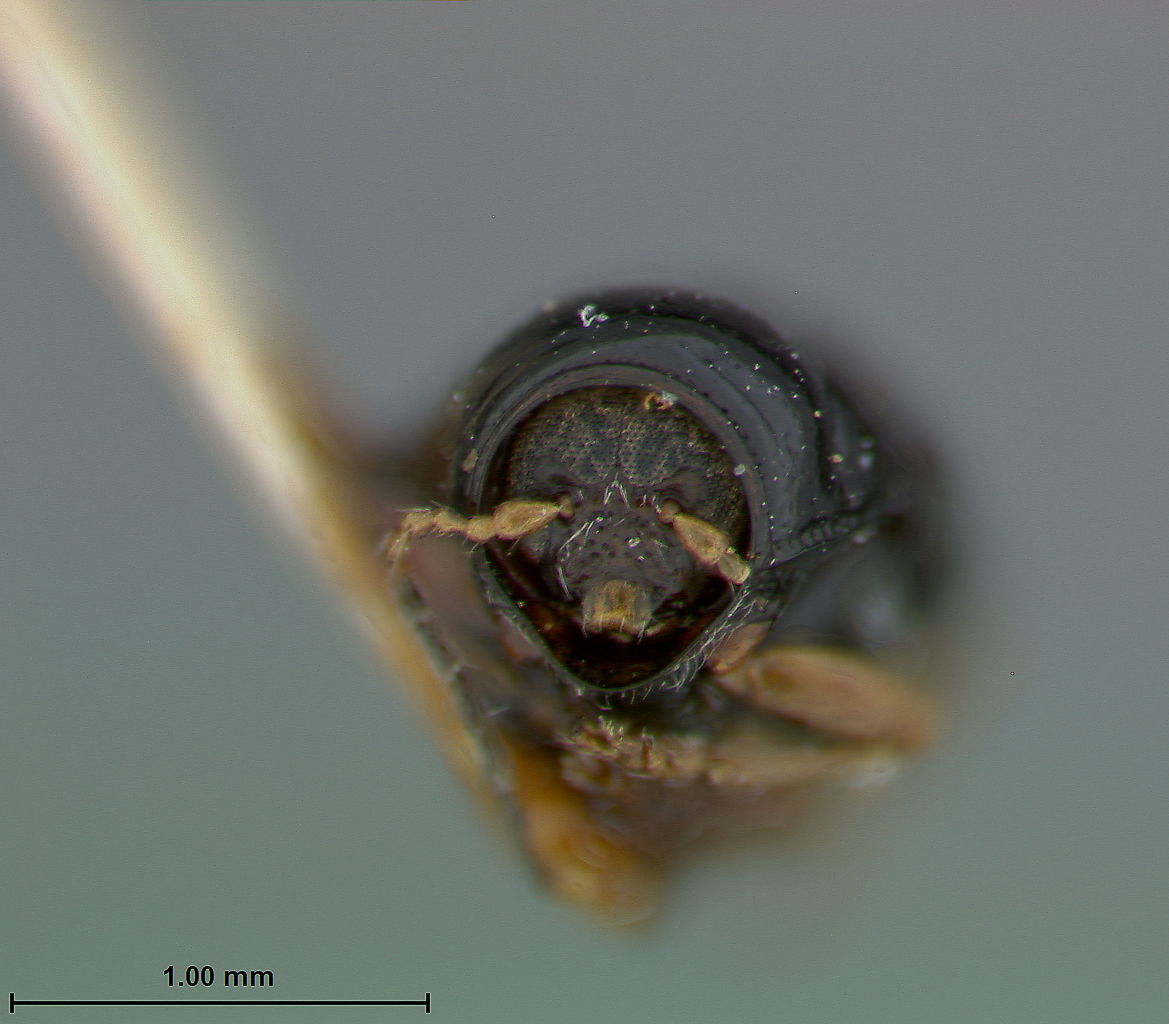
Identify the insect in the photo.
Coenobius niger
